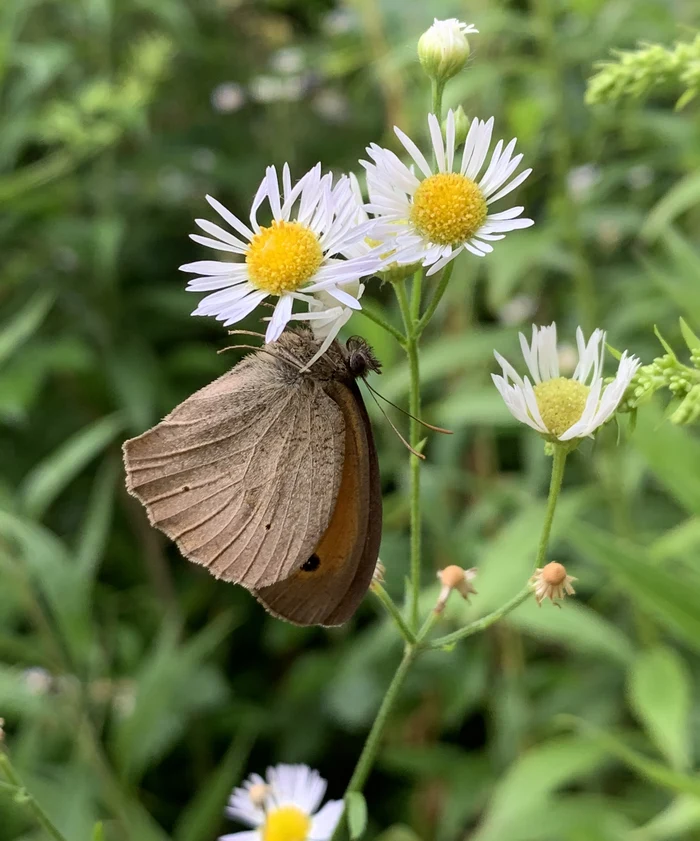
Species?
Maniola jurtina
